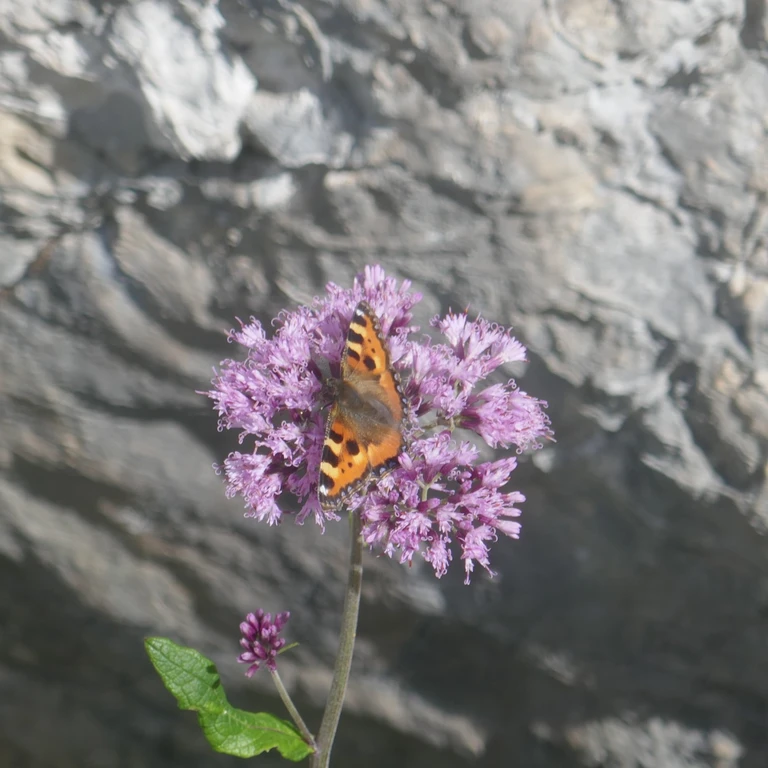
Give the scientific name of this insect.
Aglais urticae
